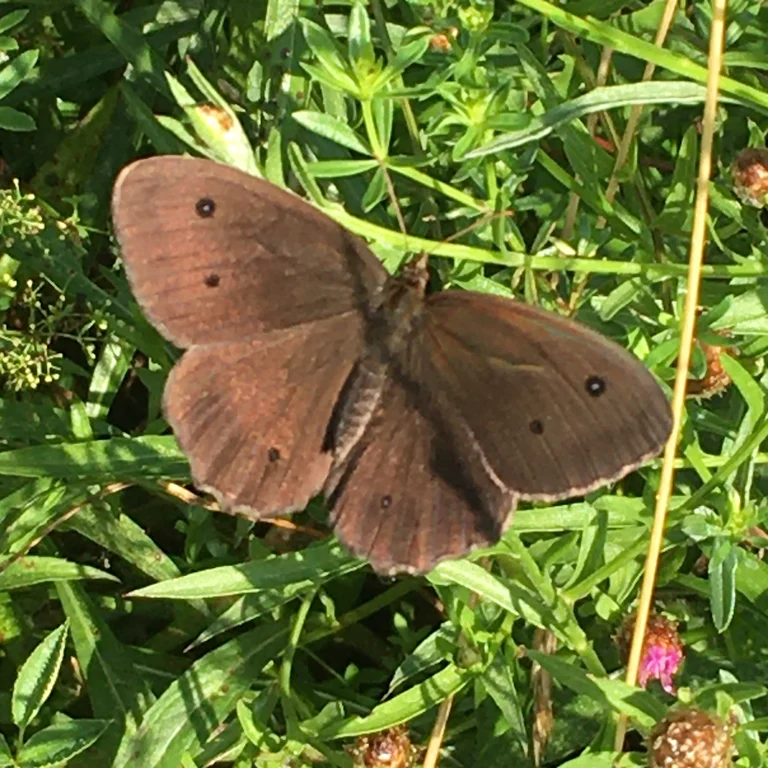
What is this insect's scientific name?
Aphantopus hyperantus
